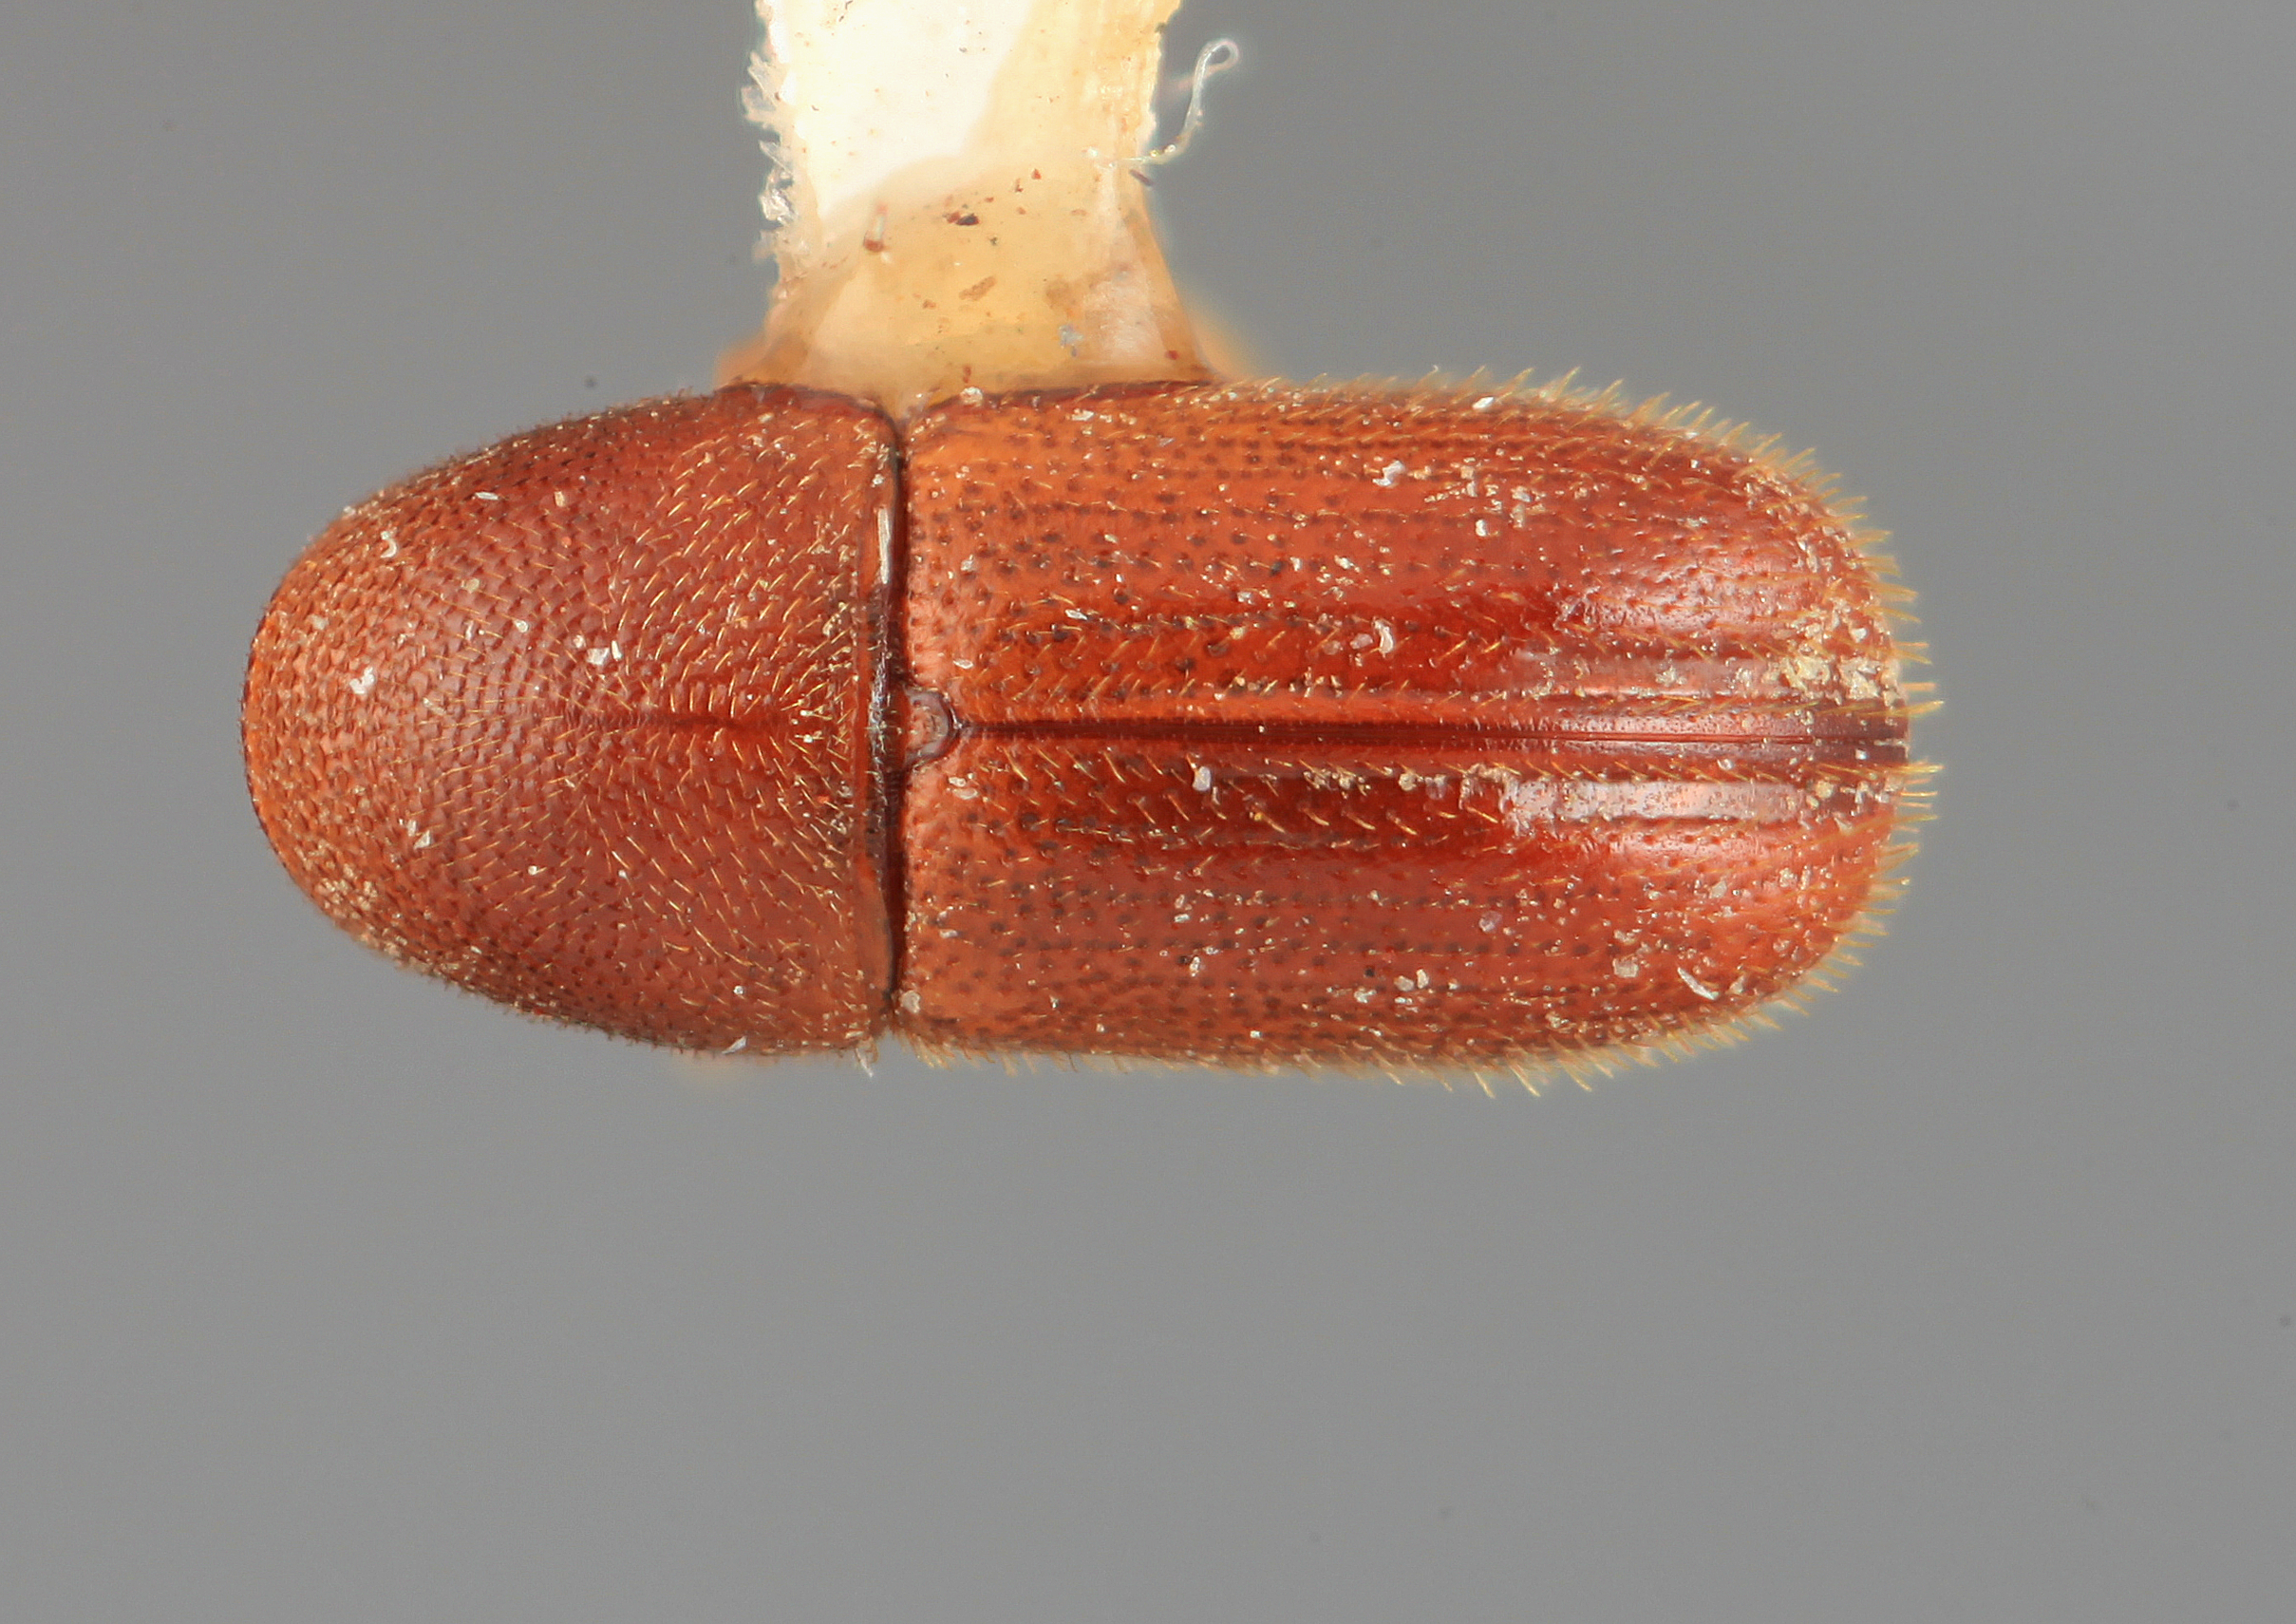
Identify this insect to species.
Araptus insinuatus
